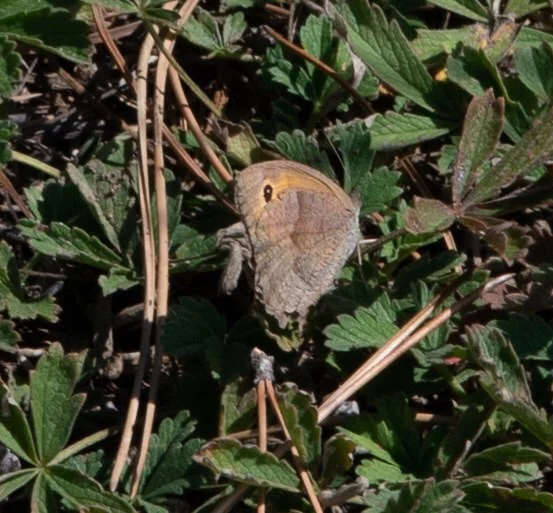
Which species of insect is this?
Maniola jurtina
